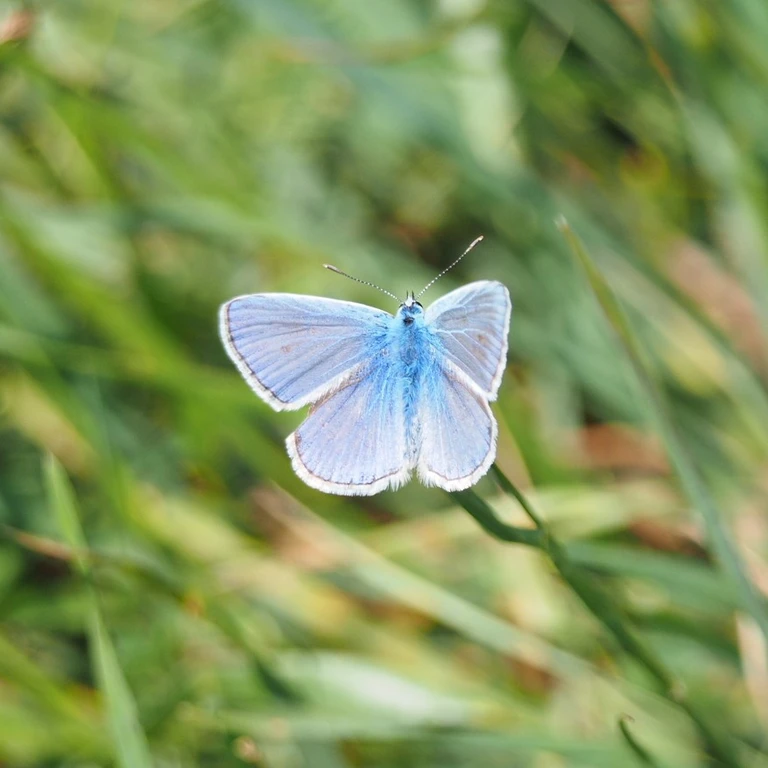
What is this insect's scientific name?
Polyommatus icarus
